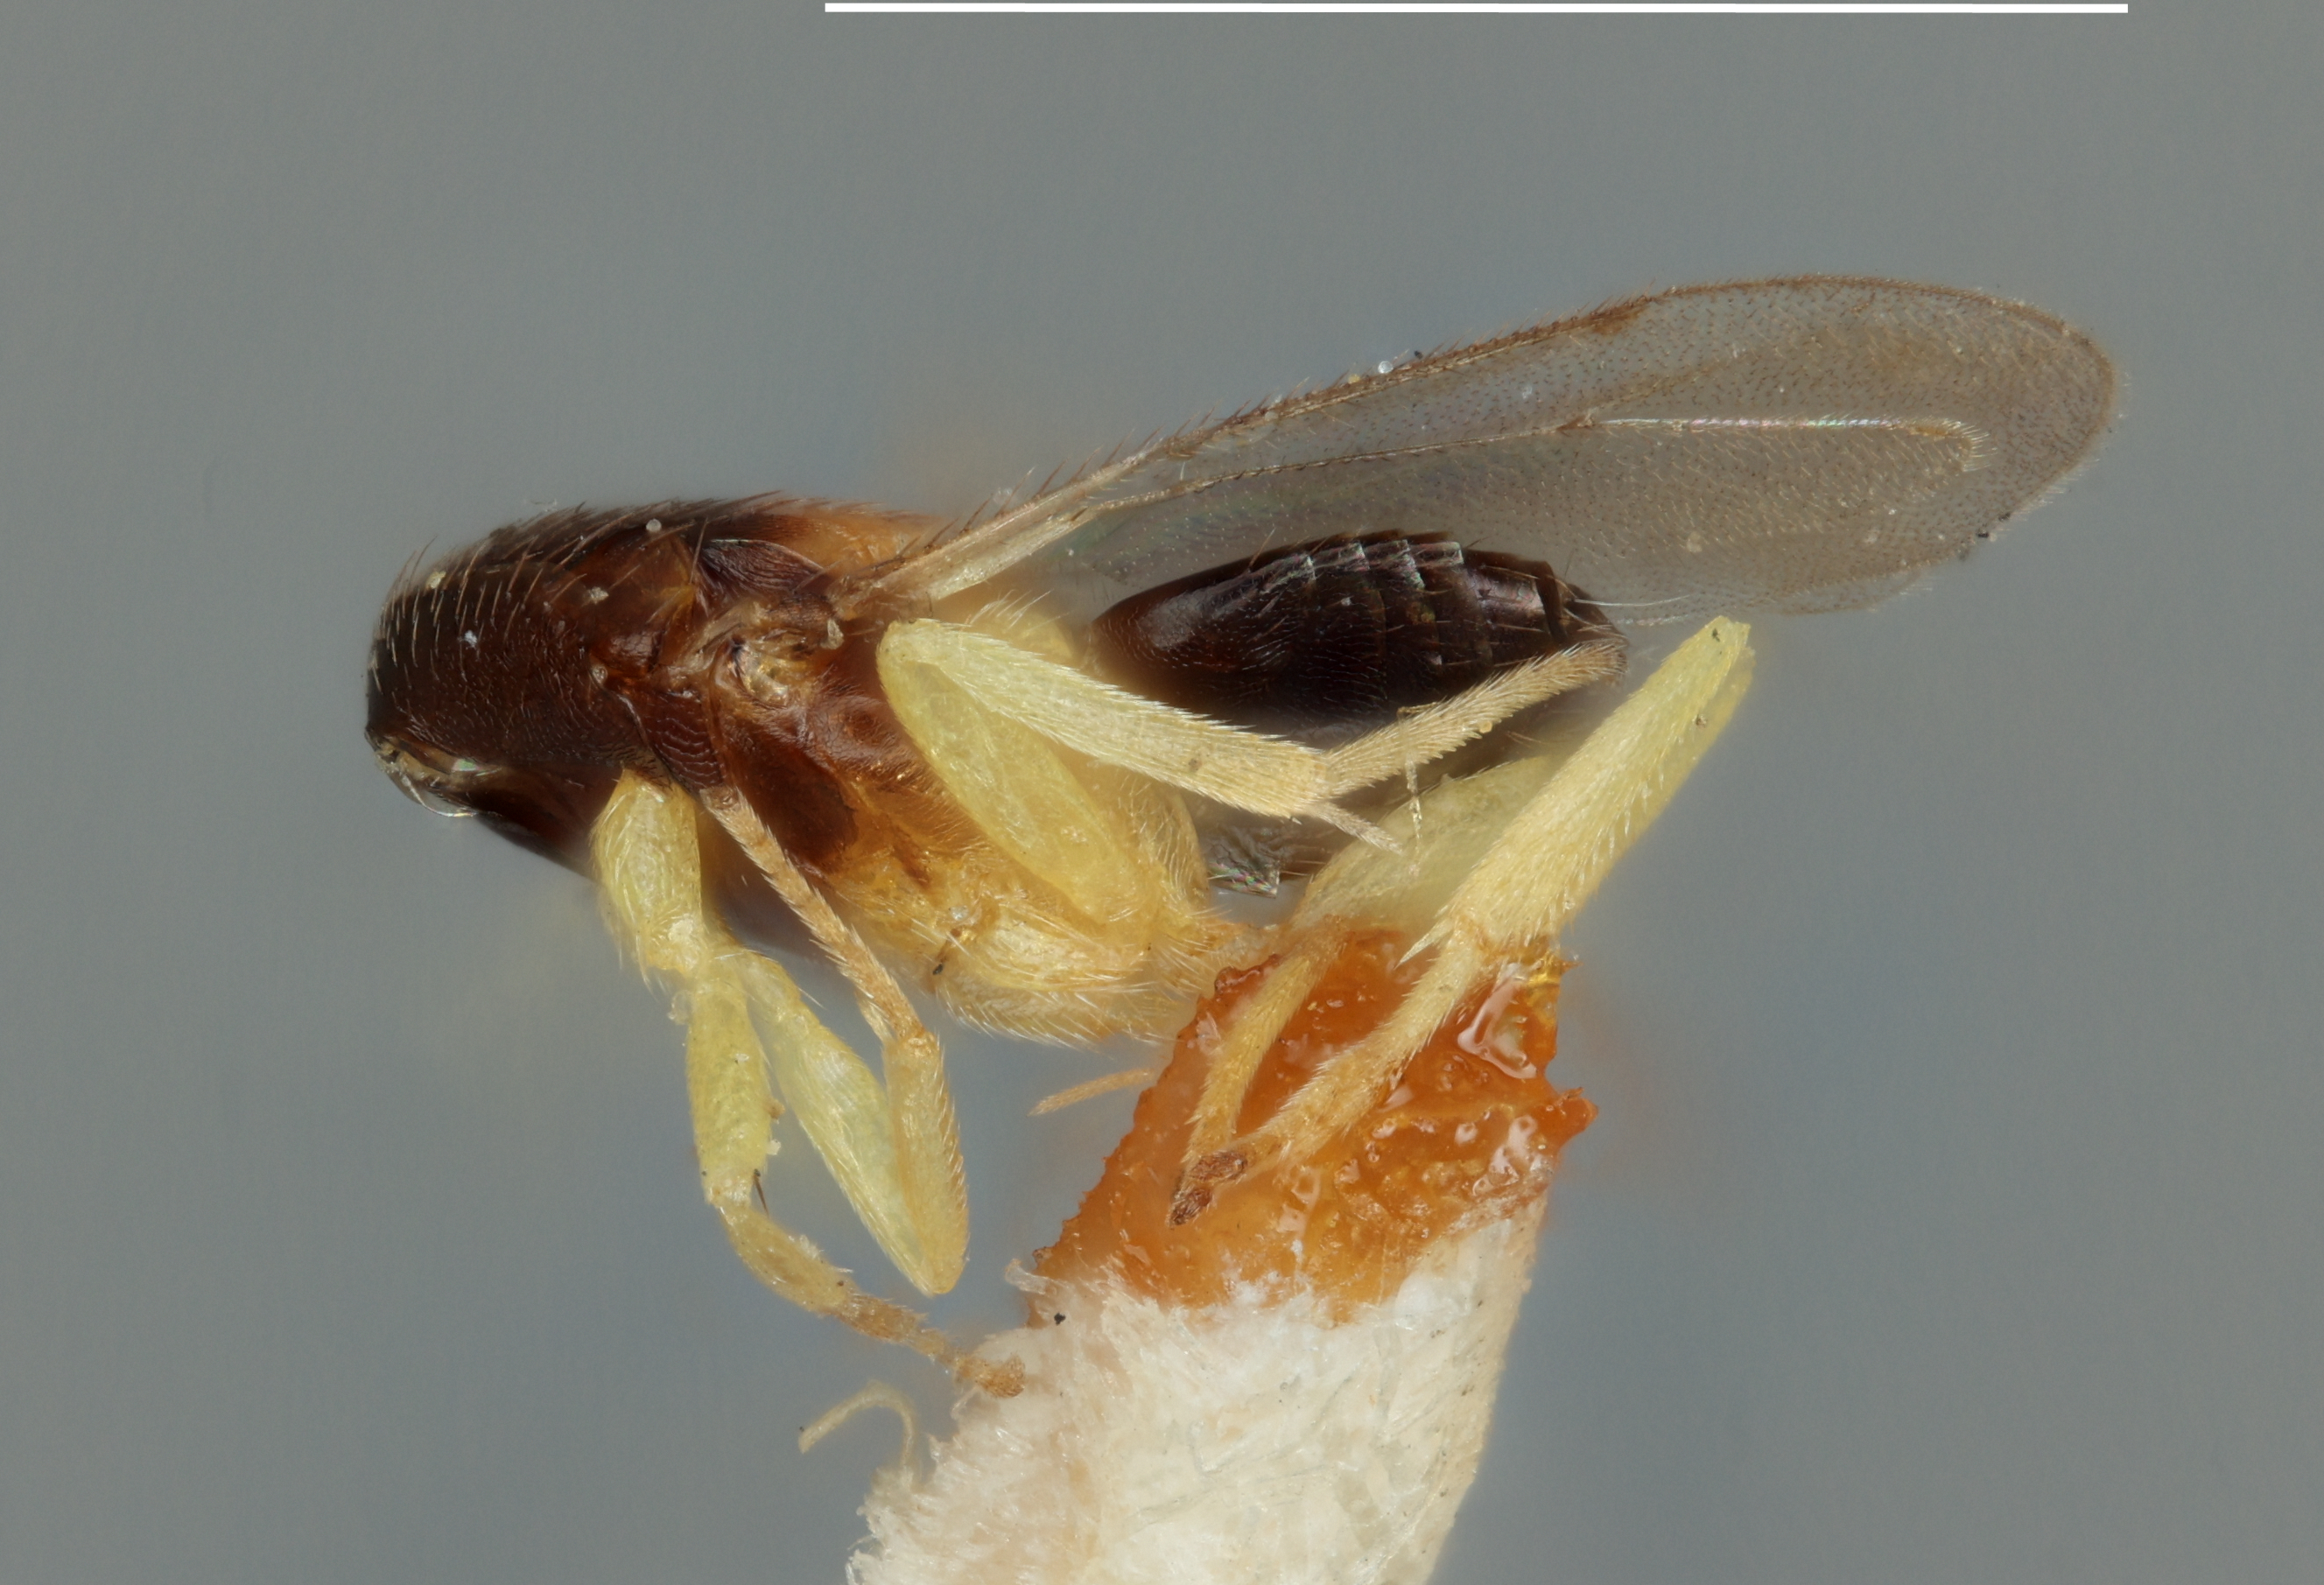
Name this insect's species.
Coccophagus howardi
